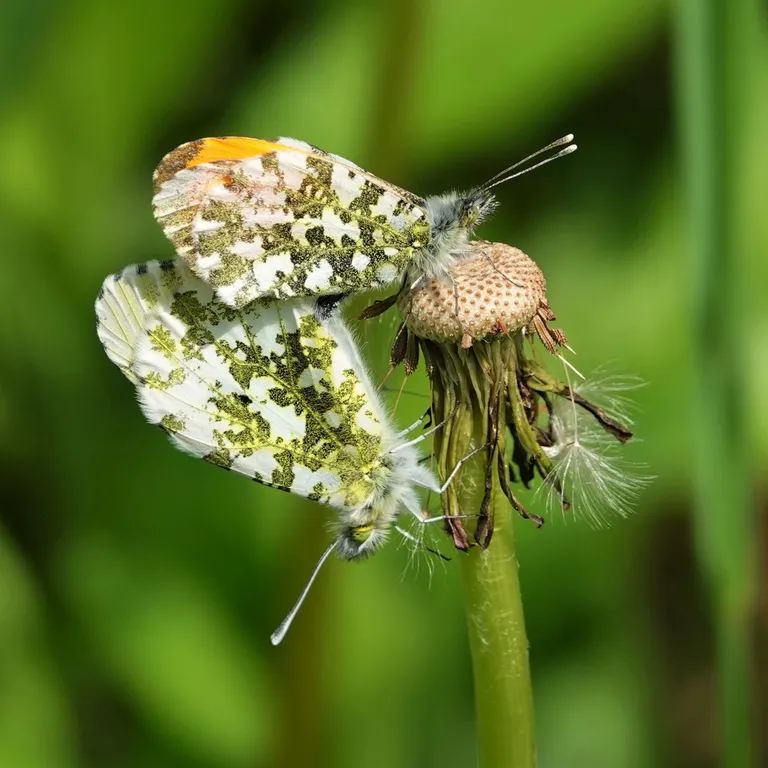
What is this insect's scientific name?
Anthocharis cardamines
